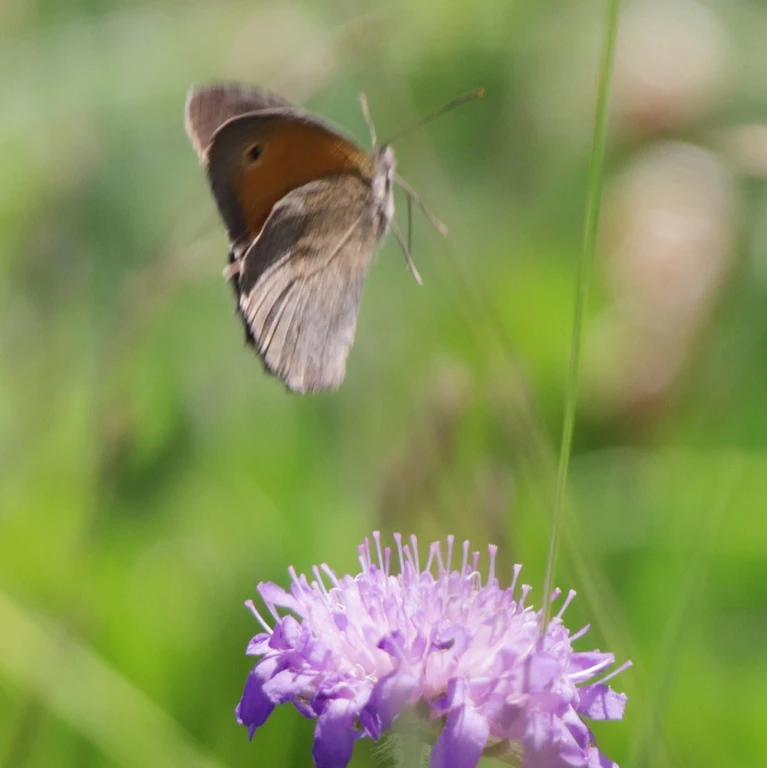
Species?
Maniola jurtina
